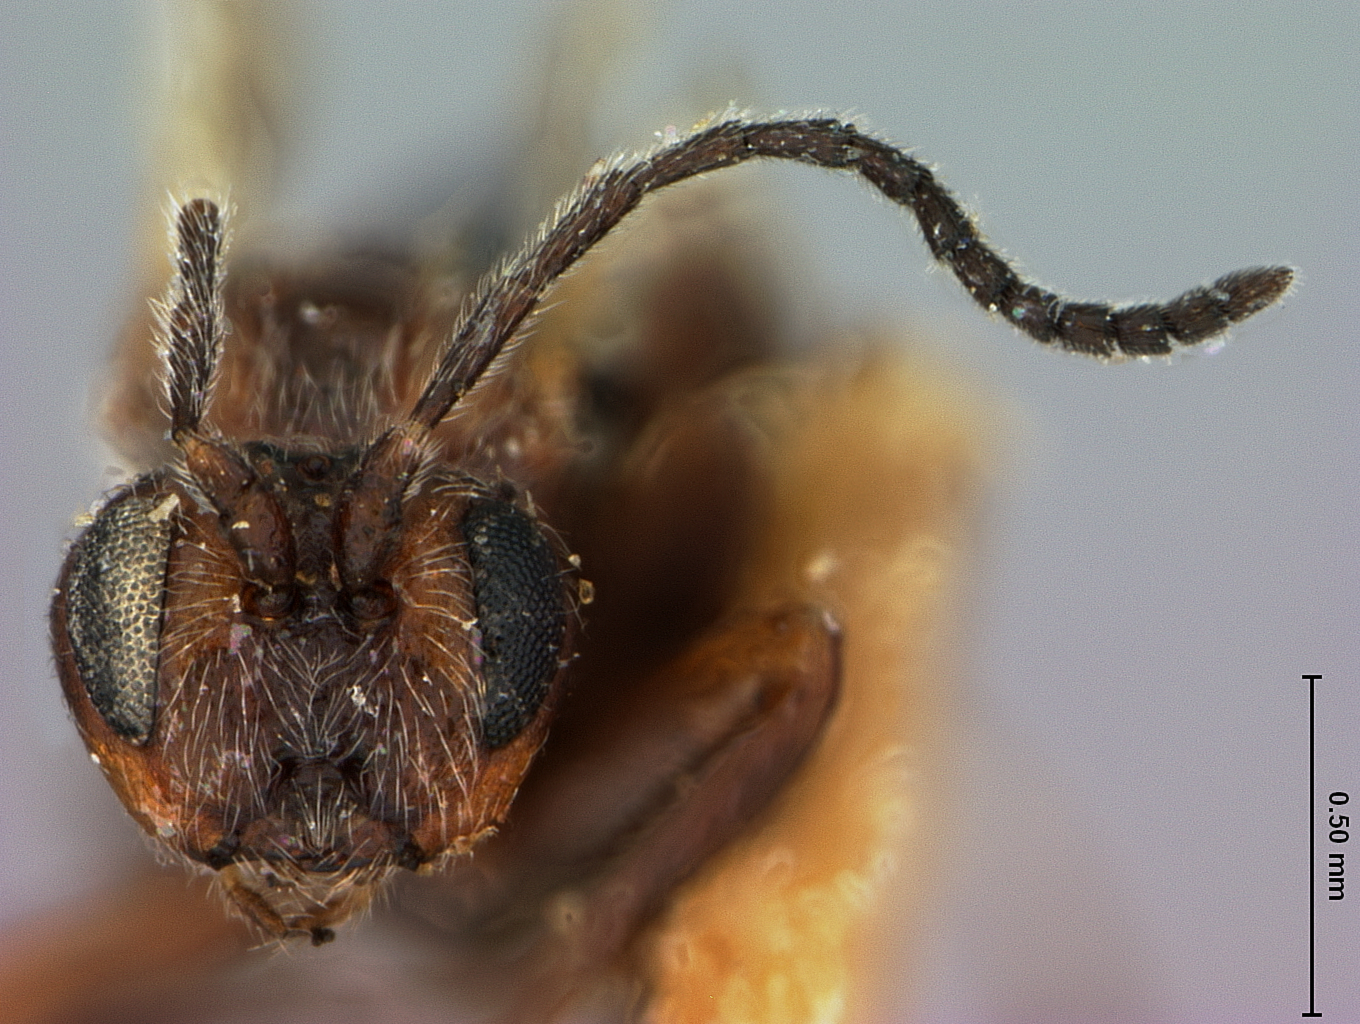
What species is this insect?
Xanthoteras teres
